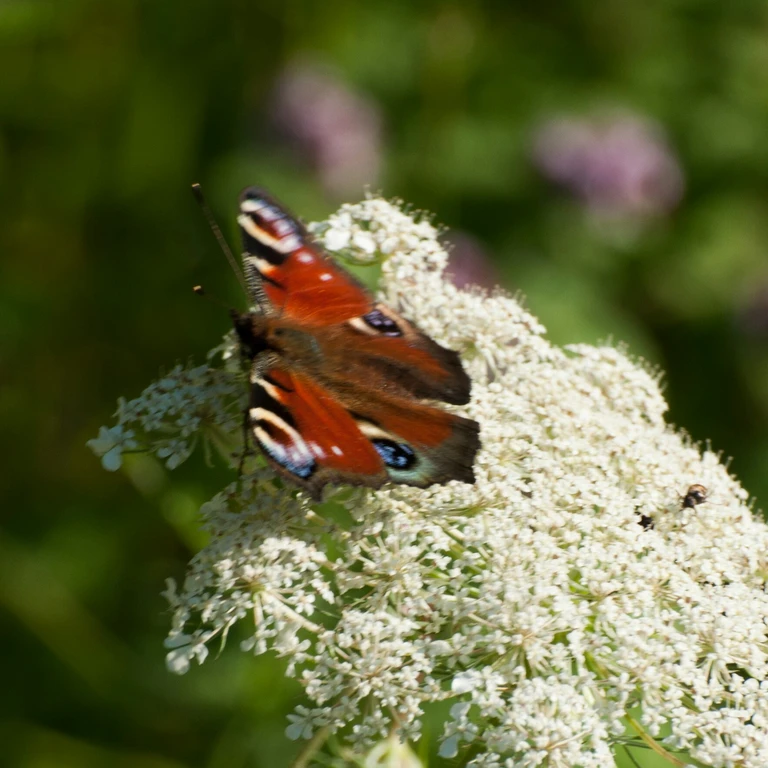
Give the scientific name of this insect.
Aglais io
